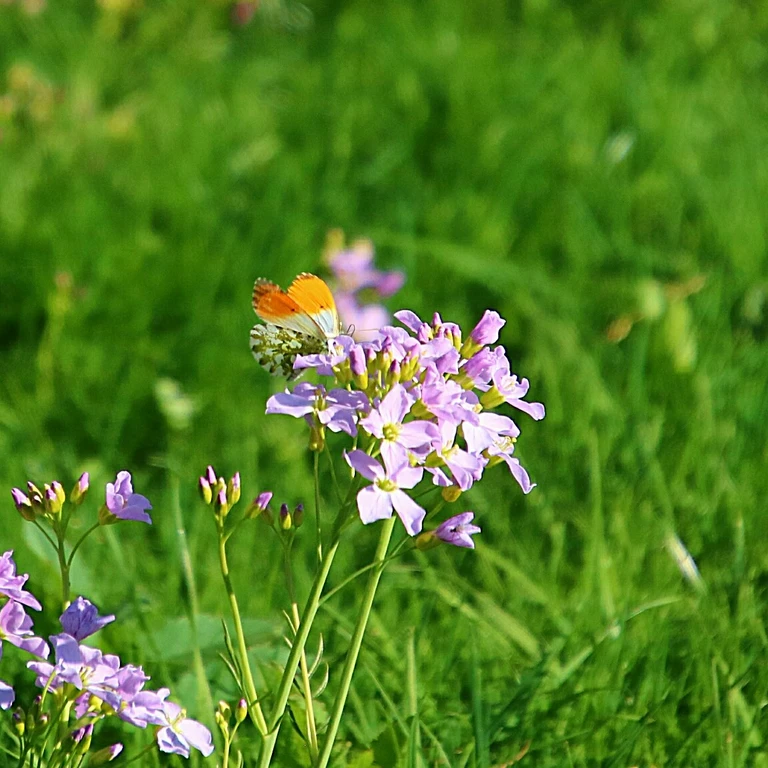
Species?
Anthocharis cardamines
